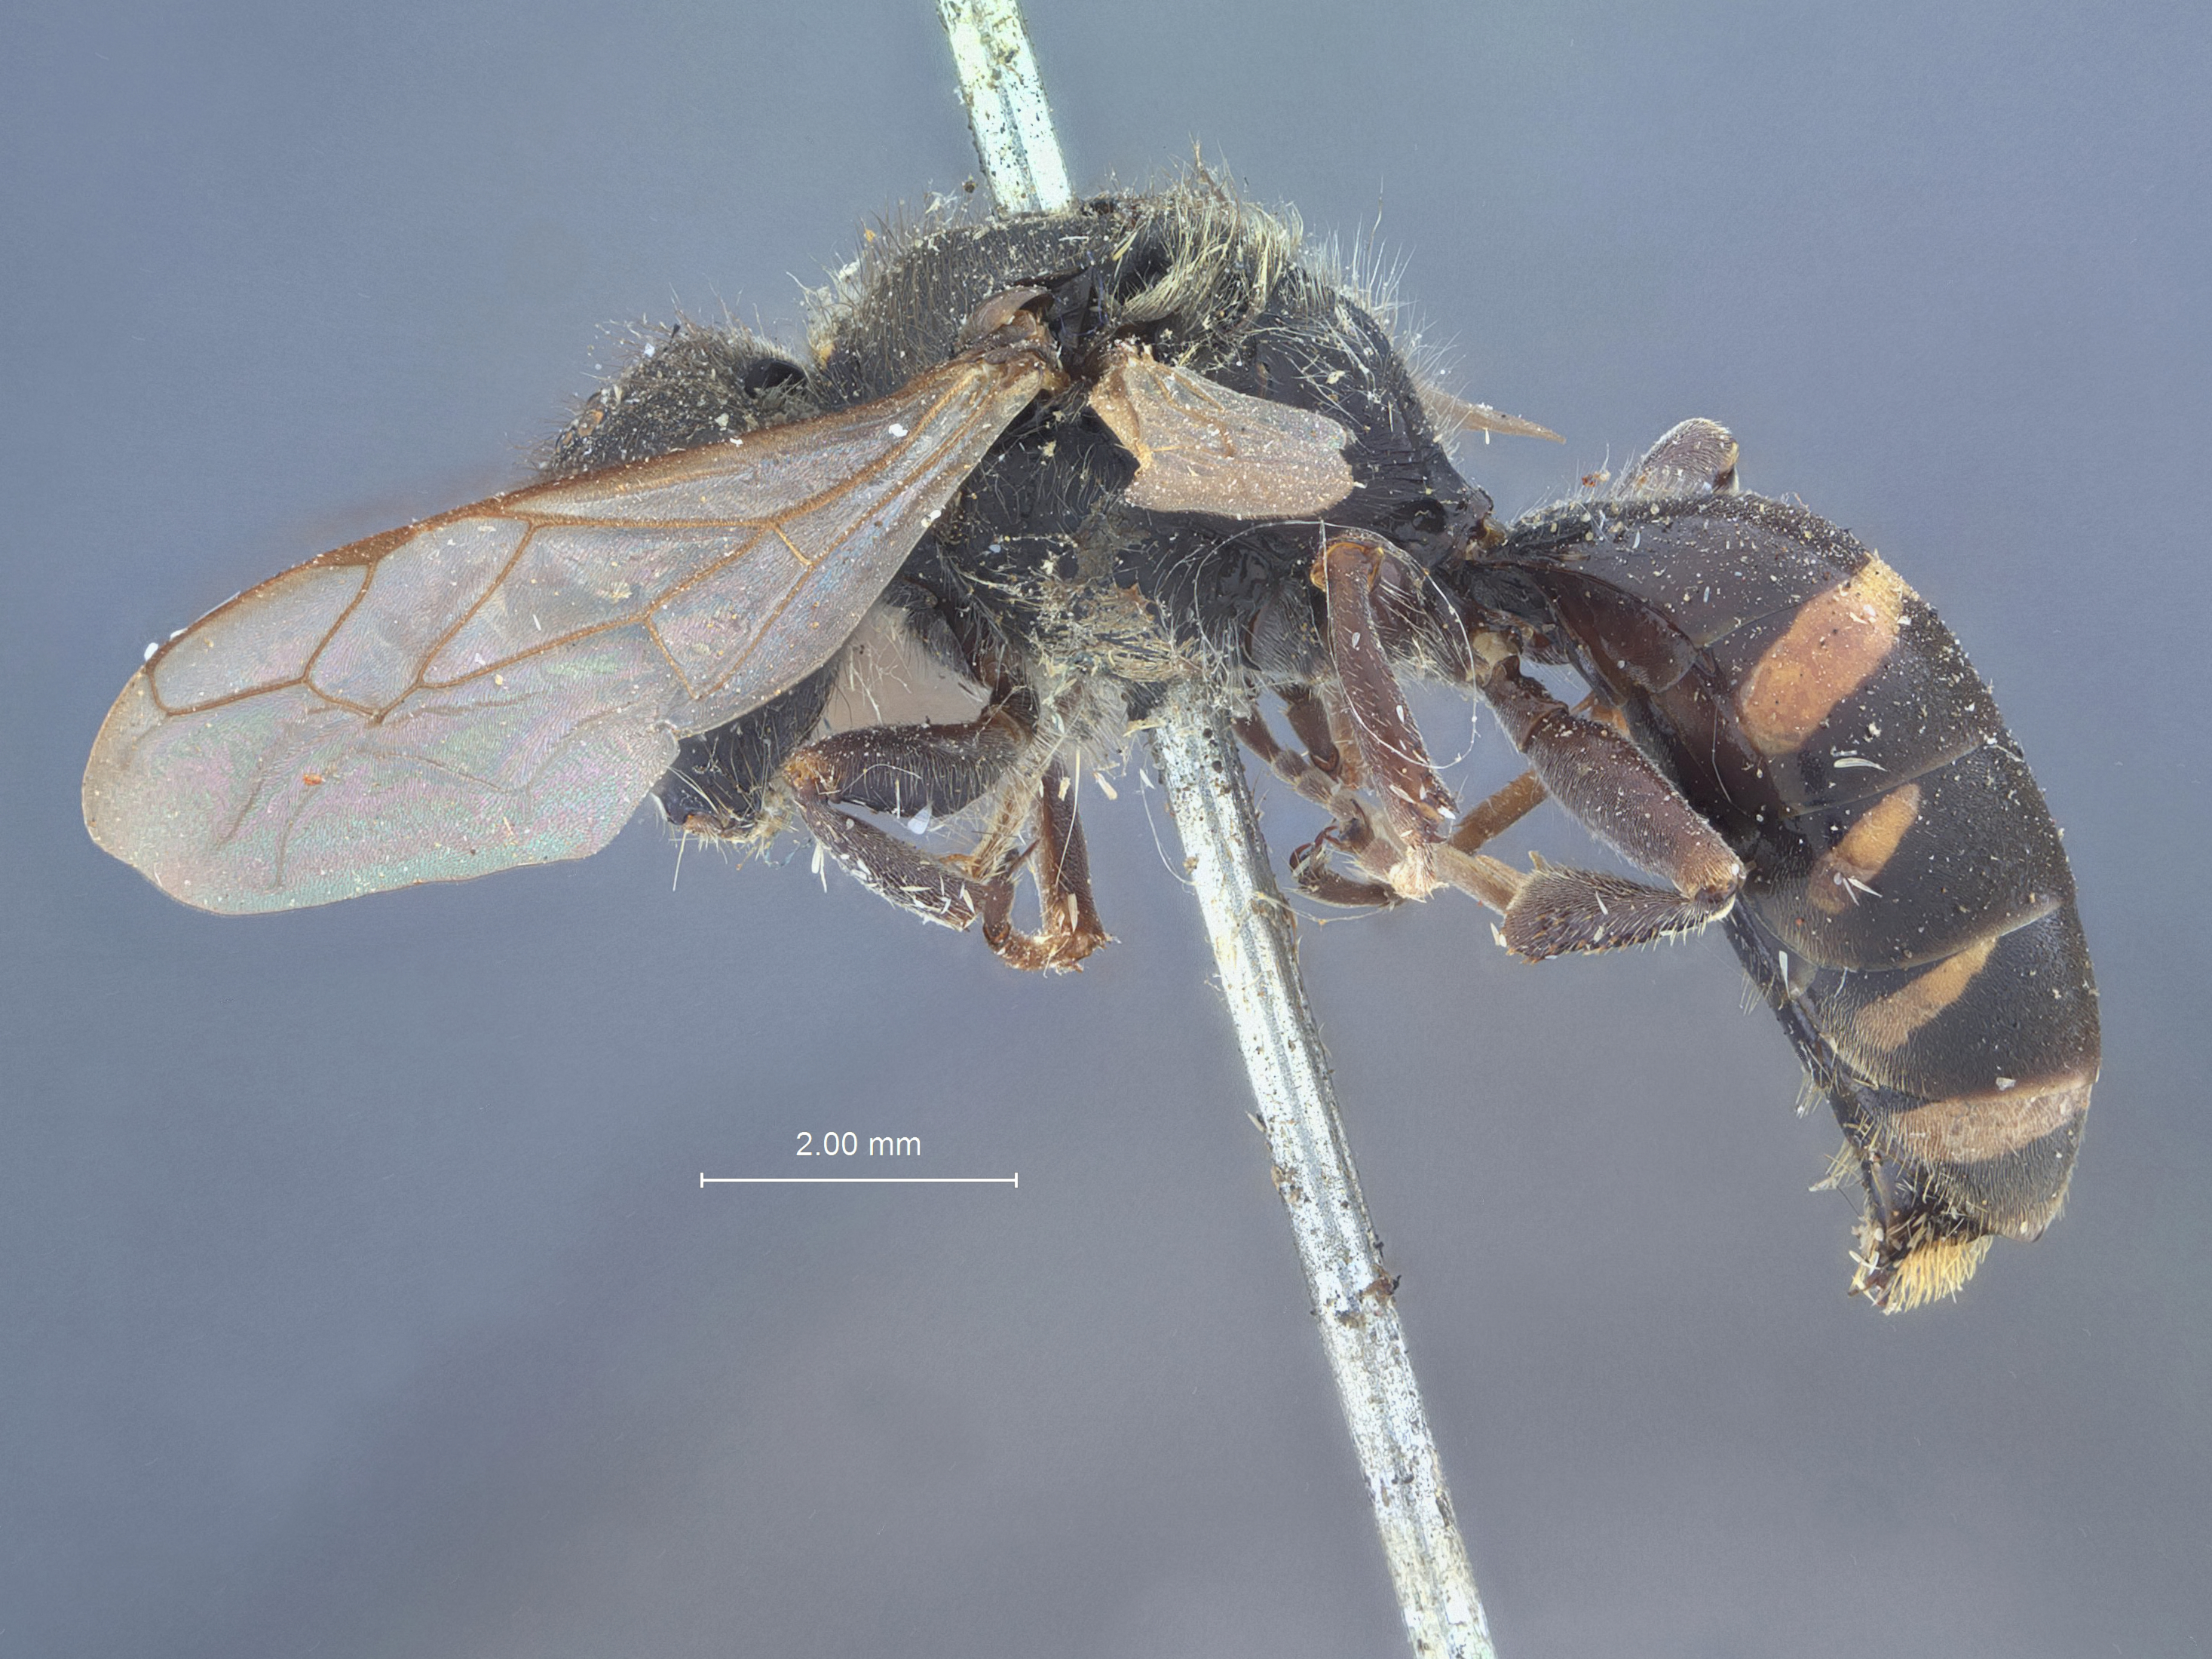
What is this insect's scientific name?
Clytochrysus dubiosus
